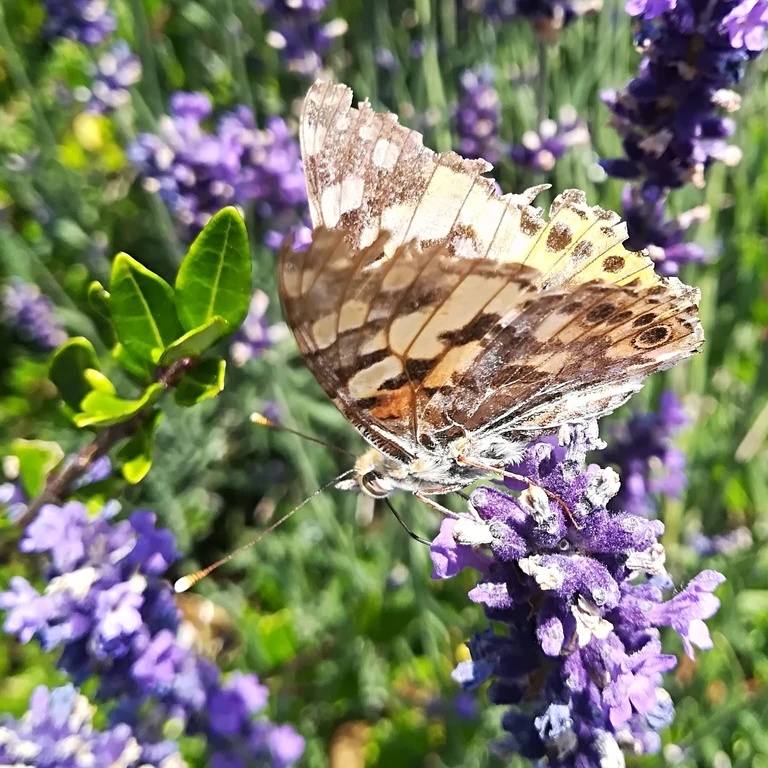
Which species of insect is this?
Vanessa cardui
